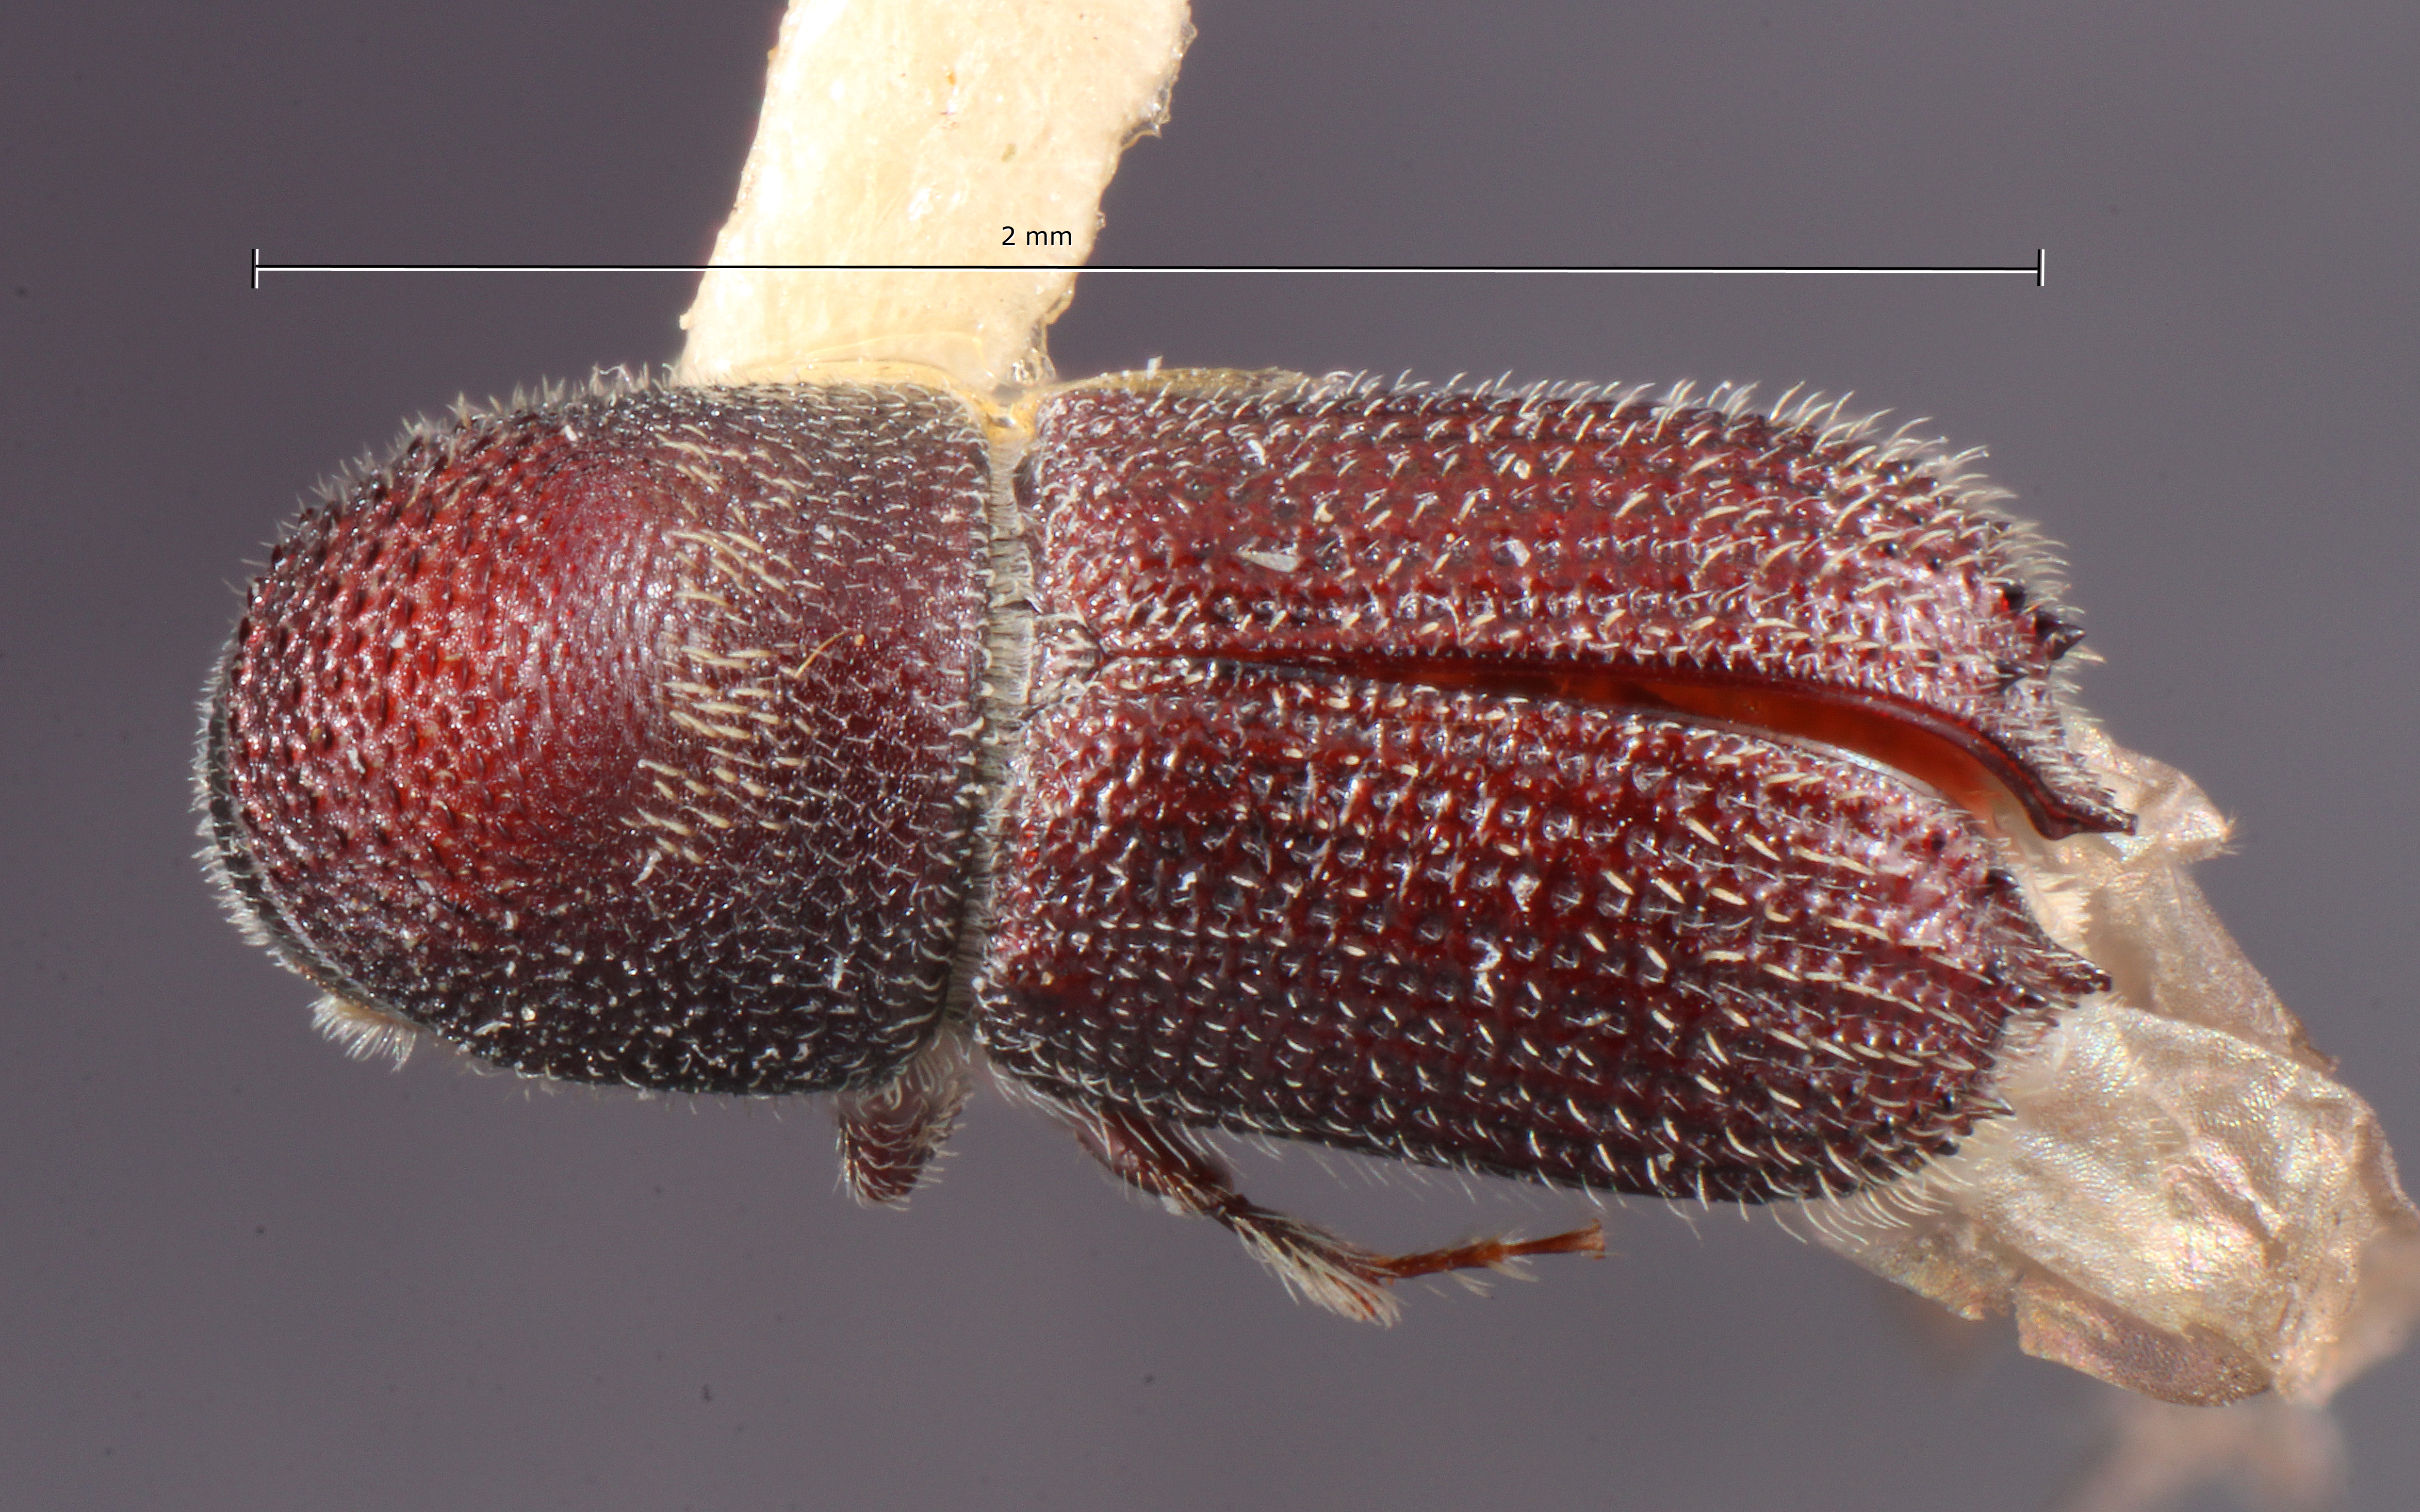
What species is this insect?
Hylocurus flaglerensis
